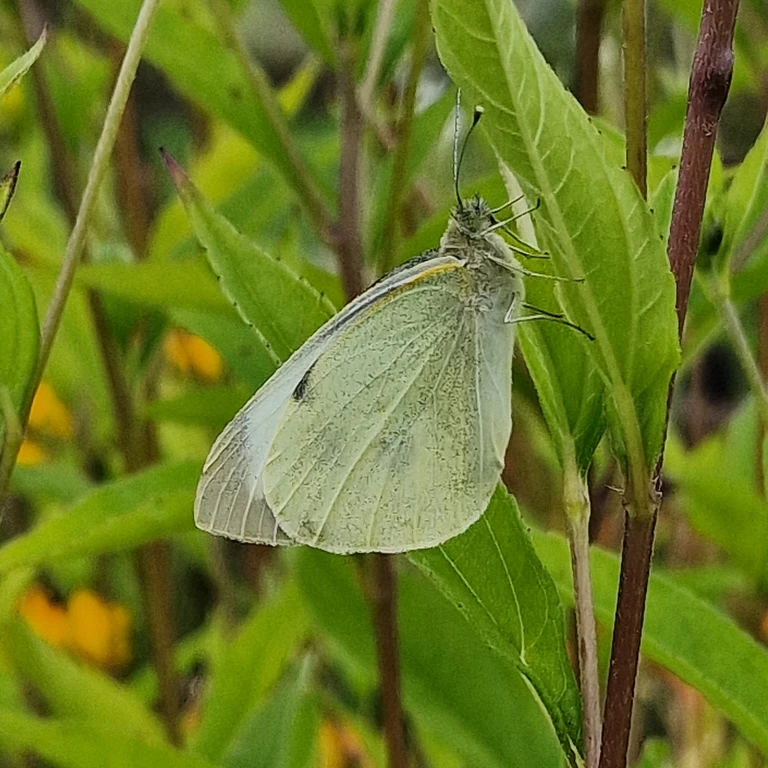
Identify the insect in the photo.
Pieris brassicae
